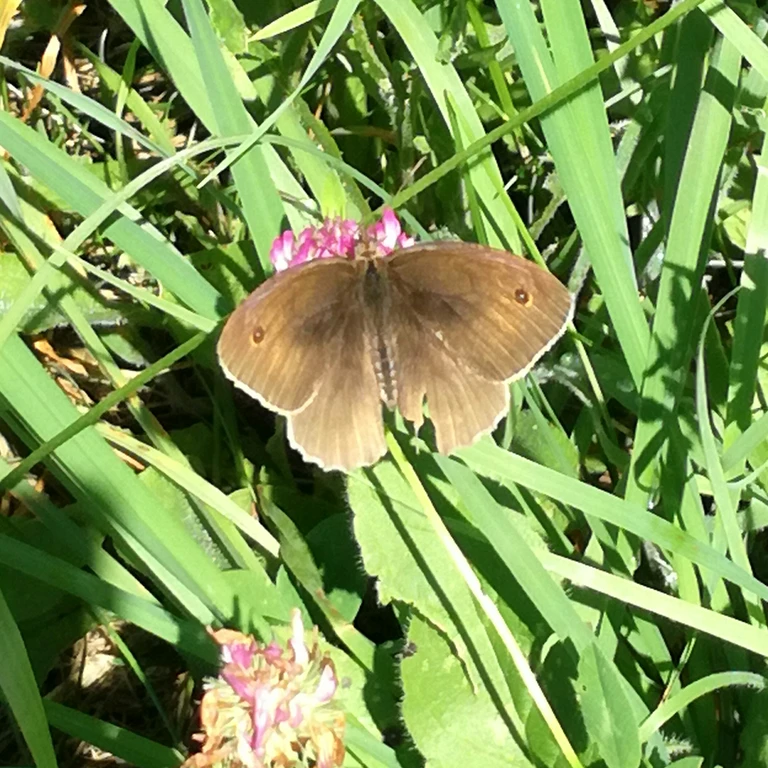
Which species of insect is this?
Maniola jurtina
